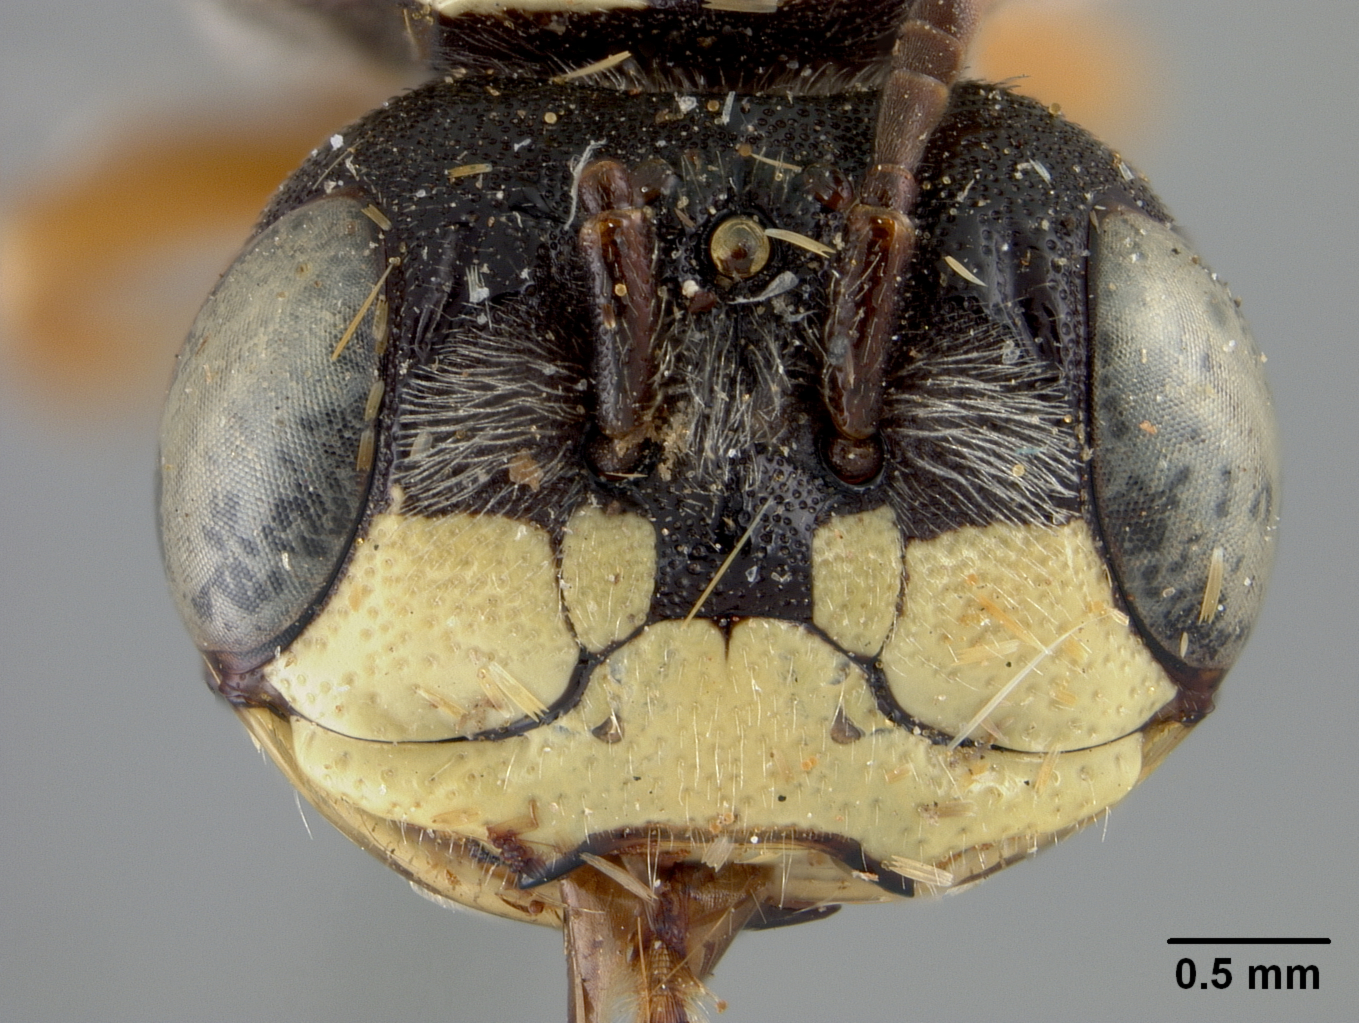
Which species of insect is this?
Psaenythia pachycephala
